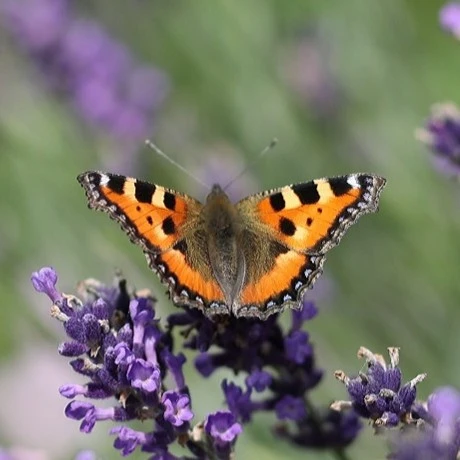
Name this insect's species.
Aglais urticae
